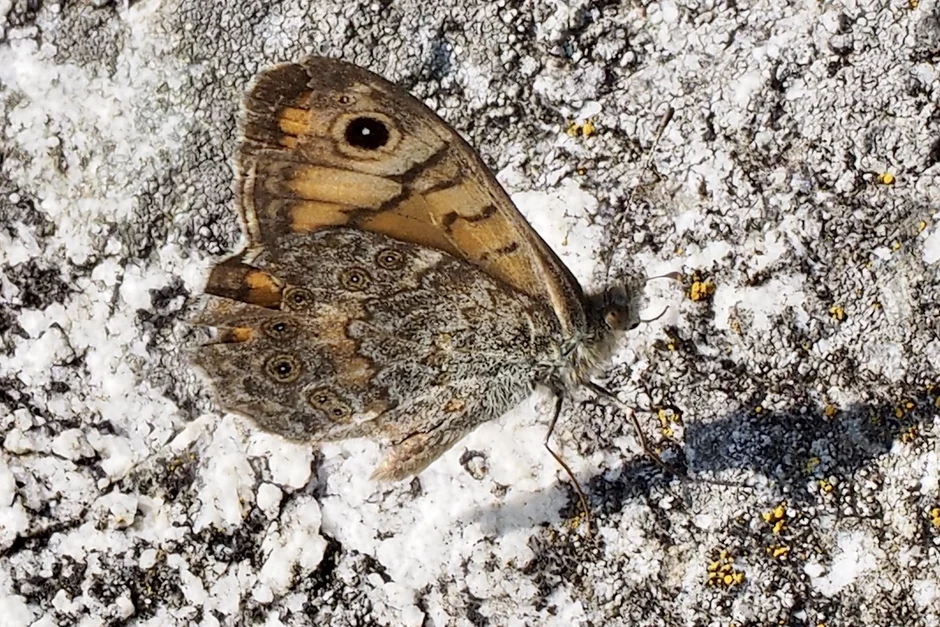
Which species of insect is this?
Lasiommata megera (also Pararge megera)
